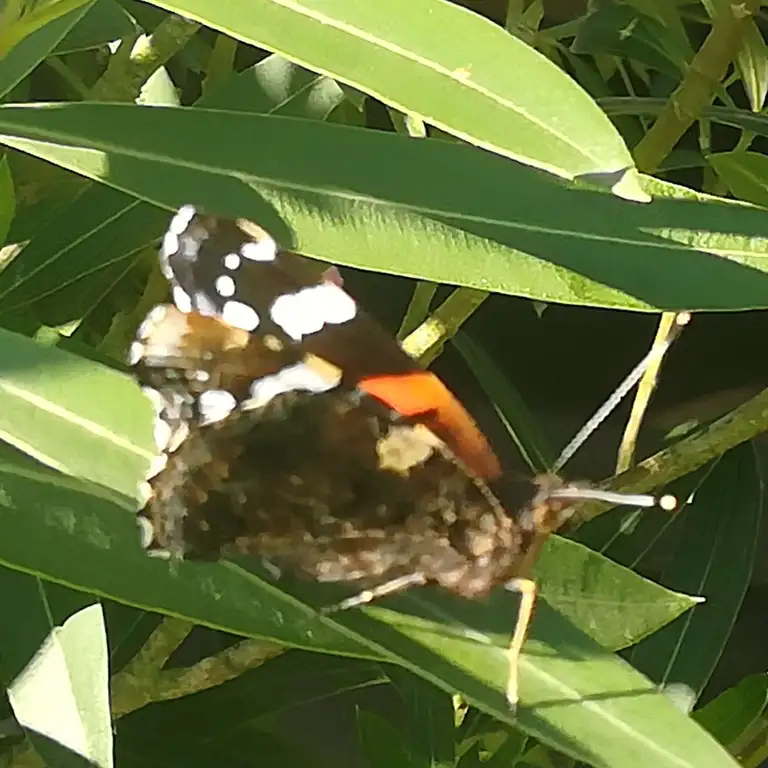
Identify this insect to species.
Vanessa atalanta
